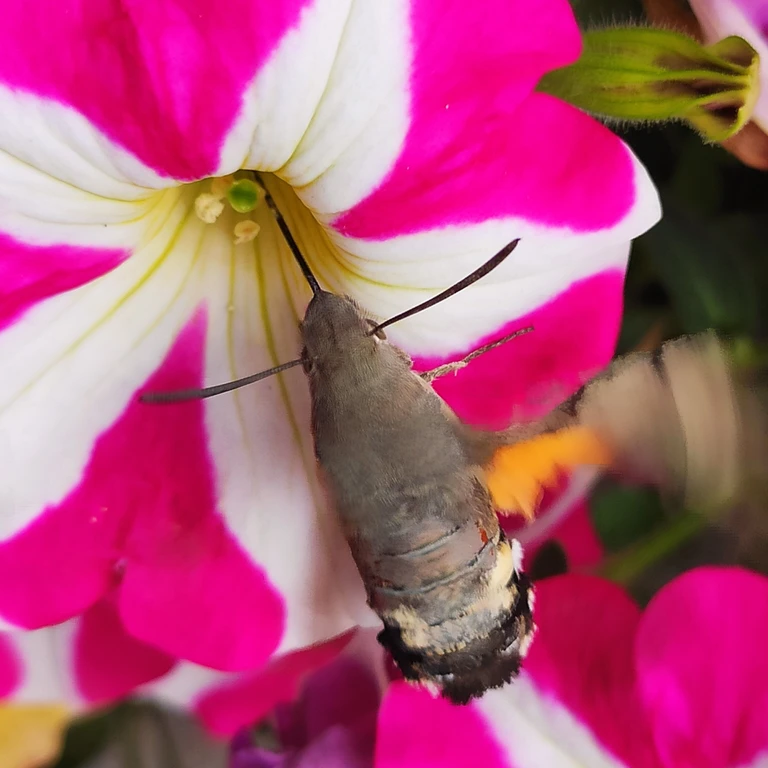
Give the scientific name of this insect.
Macroglossum stellatarum
